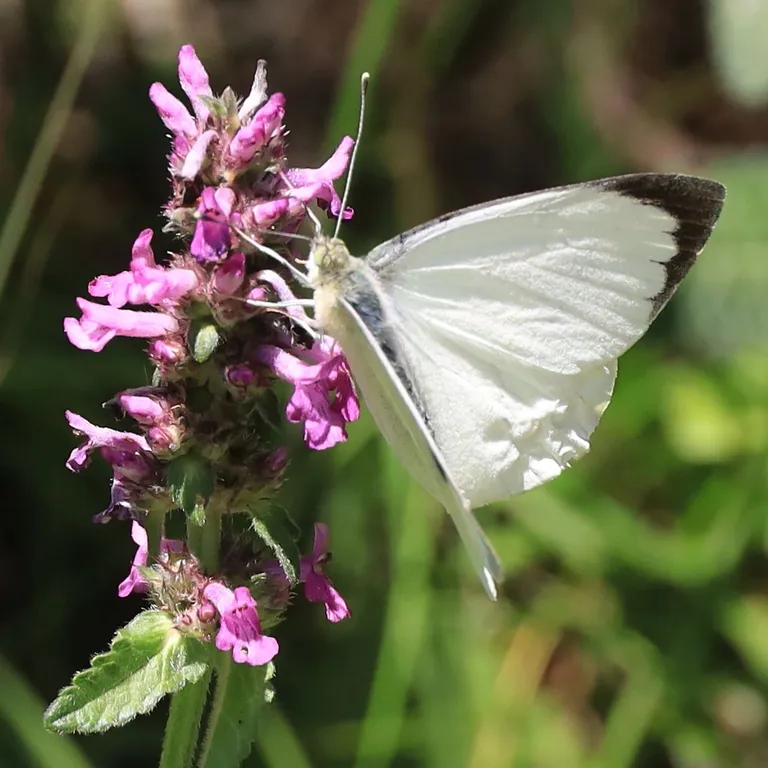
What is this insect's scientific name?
Pieris brassicae
